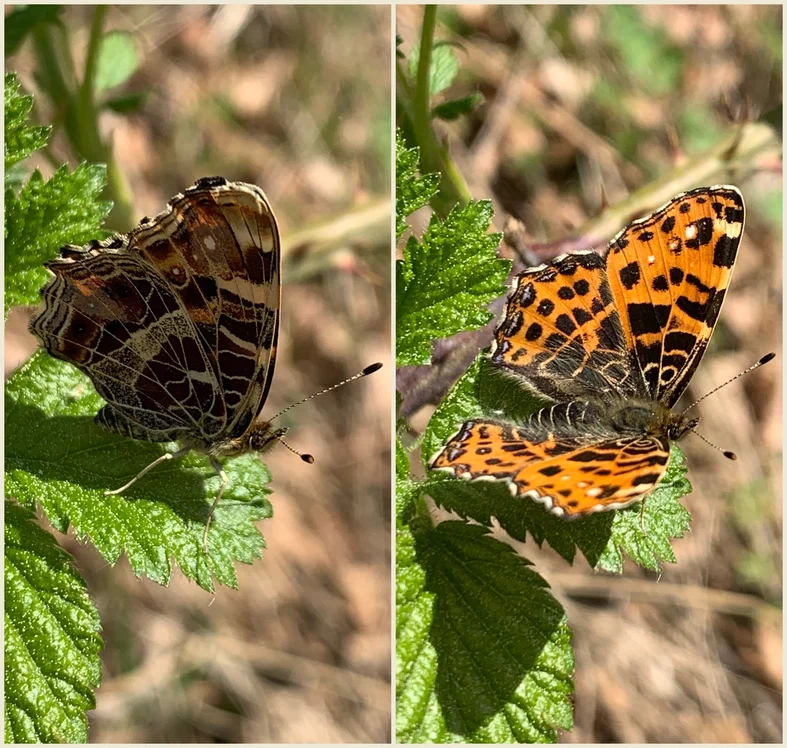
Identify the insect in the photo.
Araschnia levana
